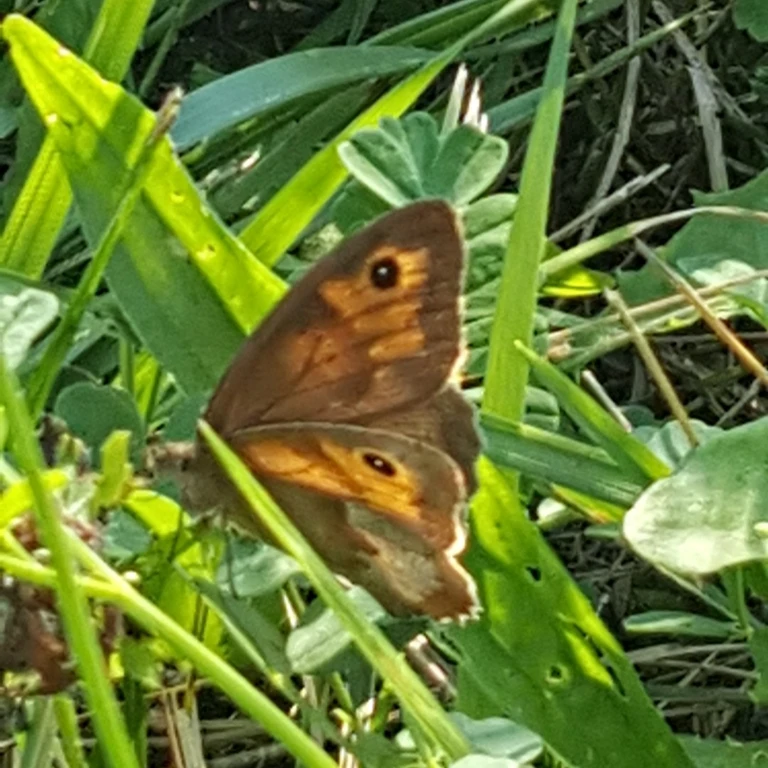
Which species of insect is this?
Maniola jurtina
